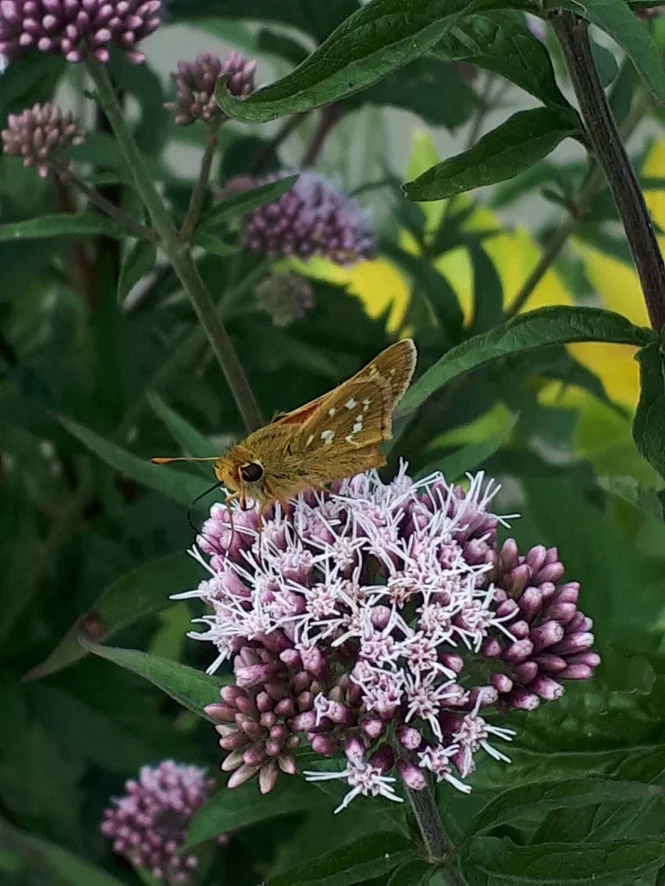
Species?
Hesperia comma
